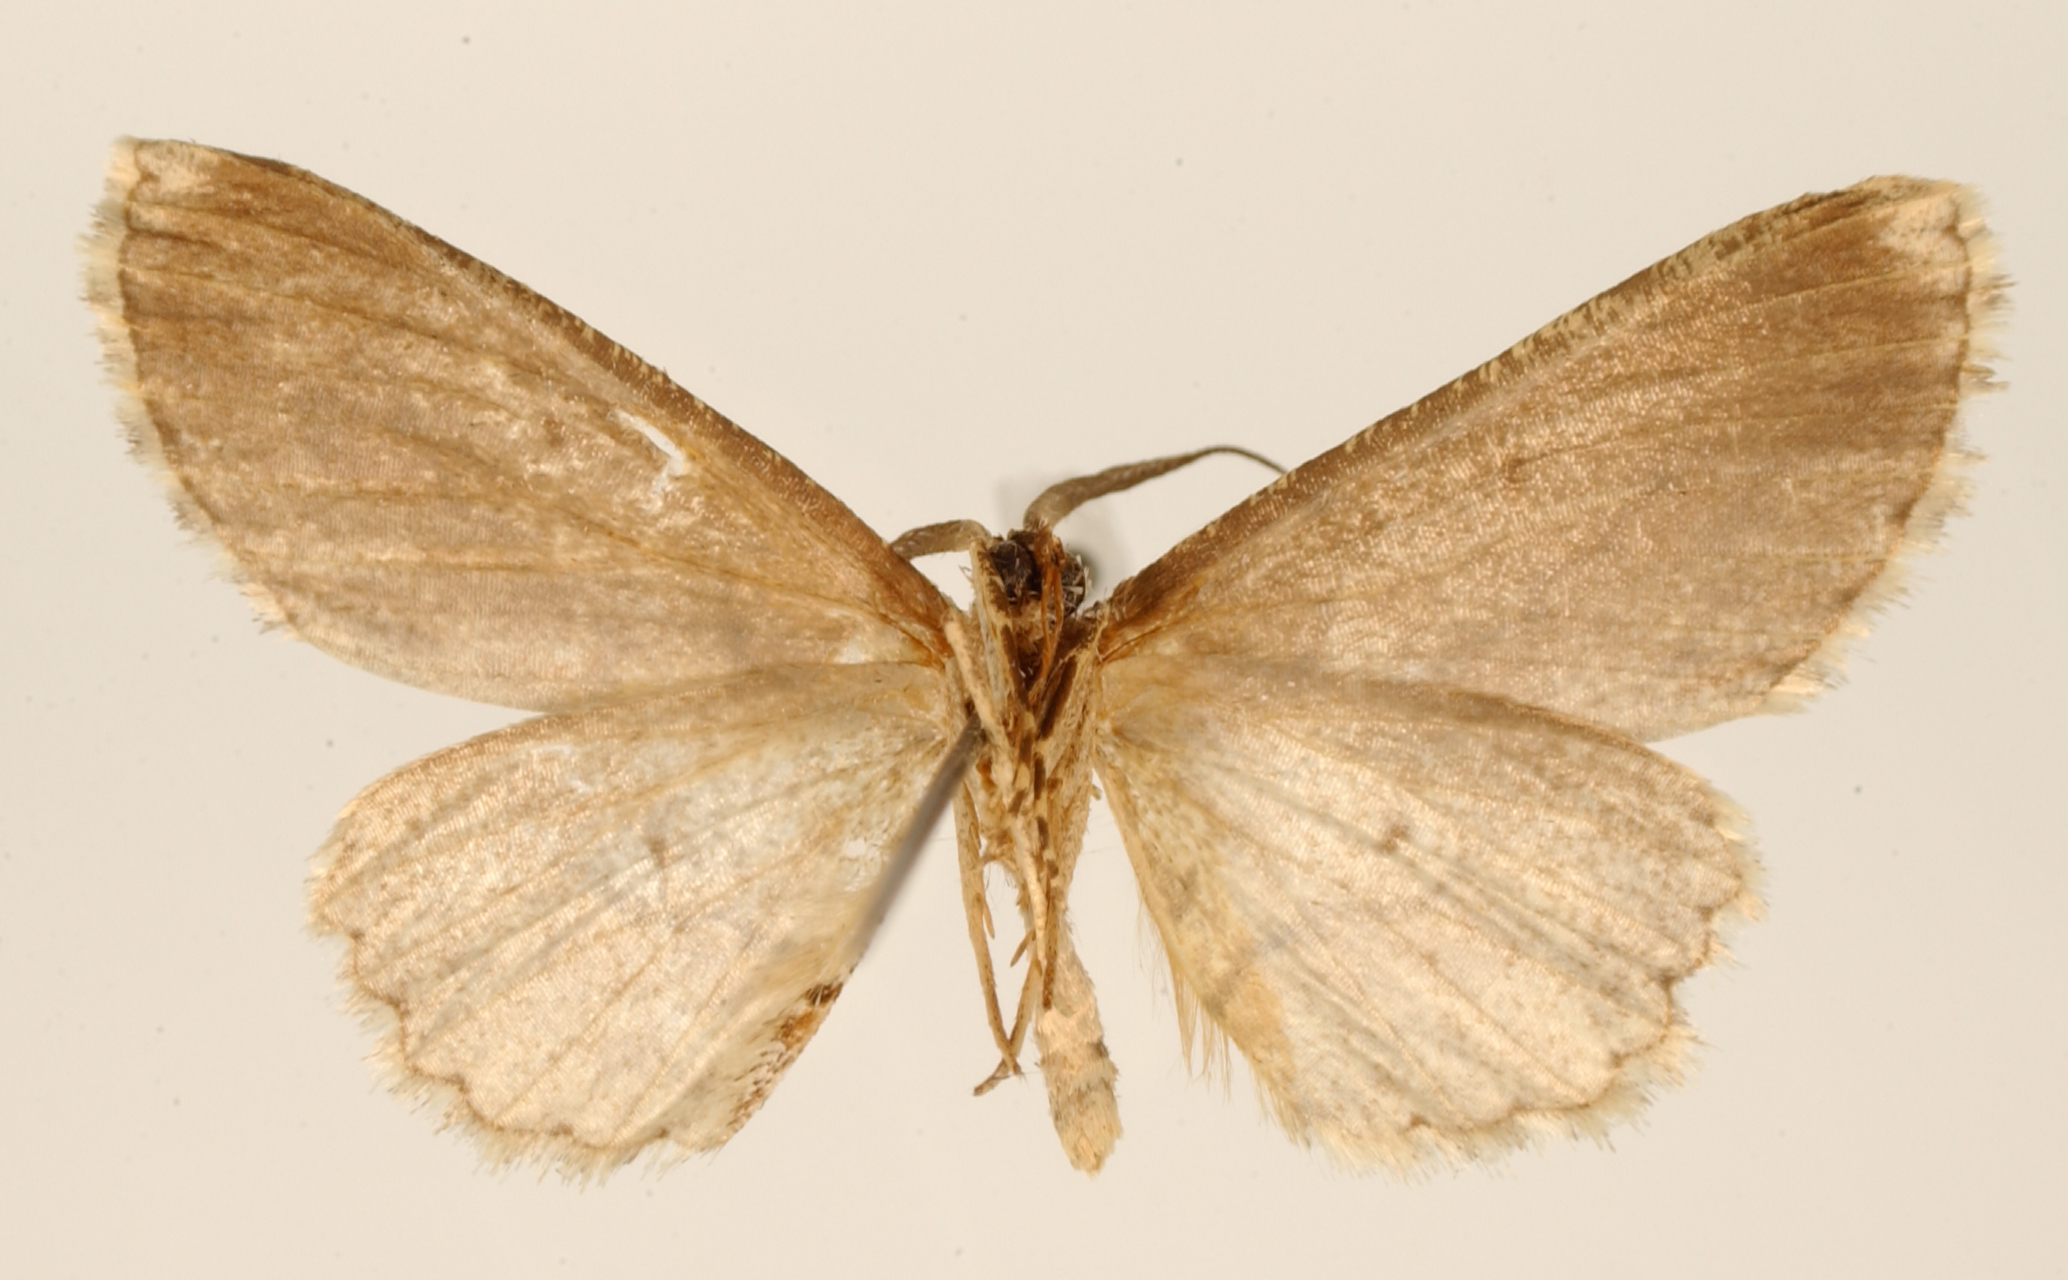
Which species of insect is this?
Stenalcidia piperacia
